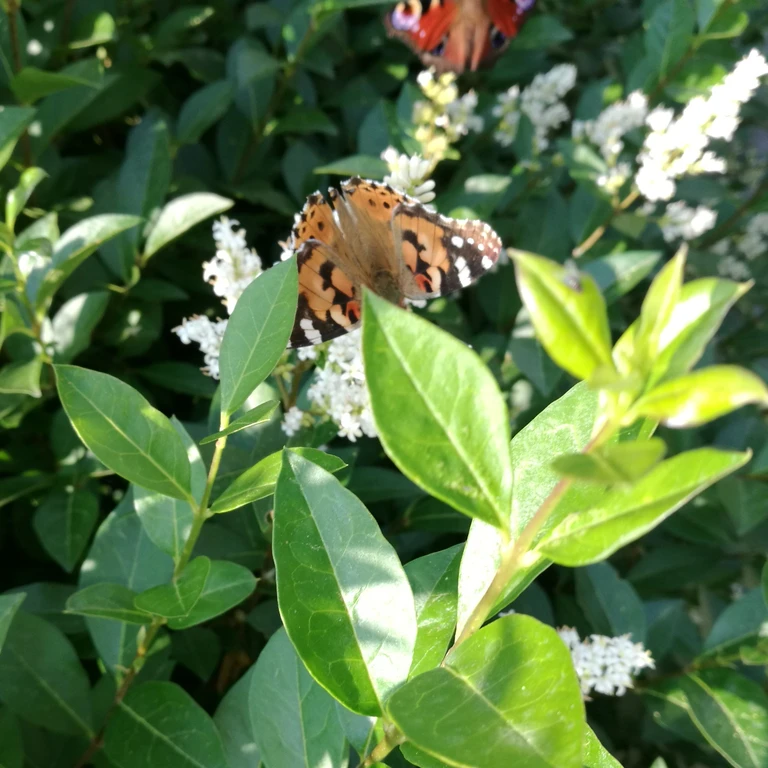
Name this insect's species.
Vanessa cardui
